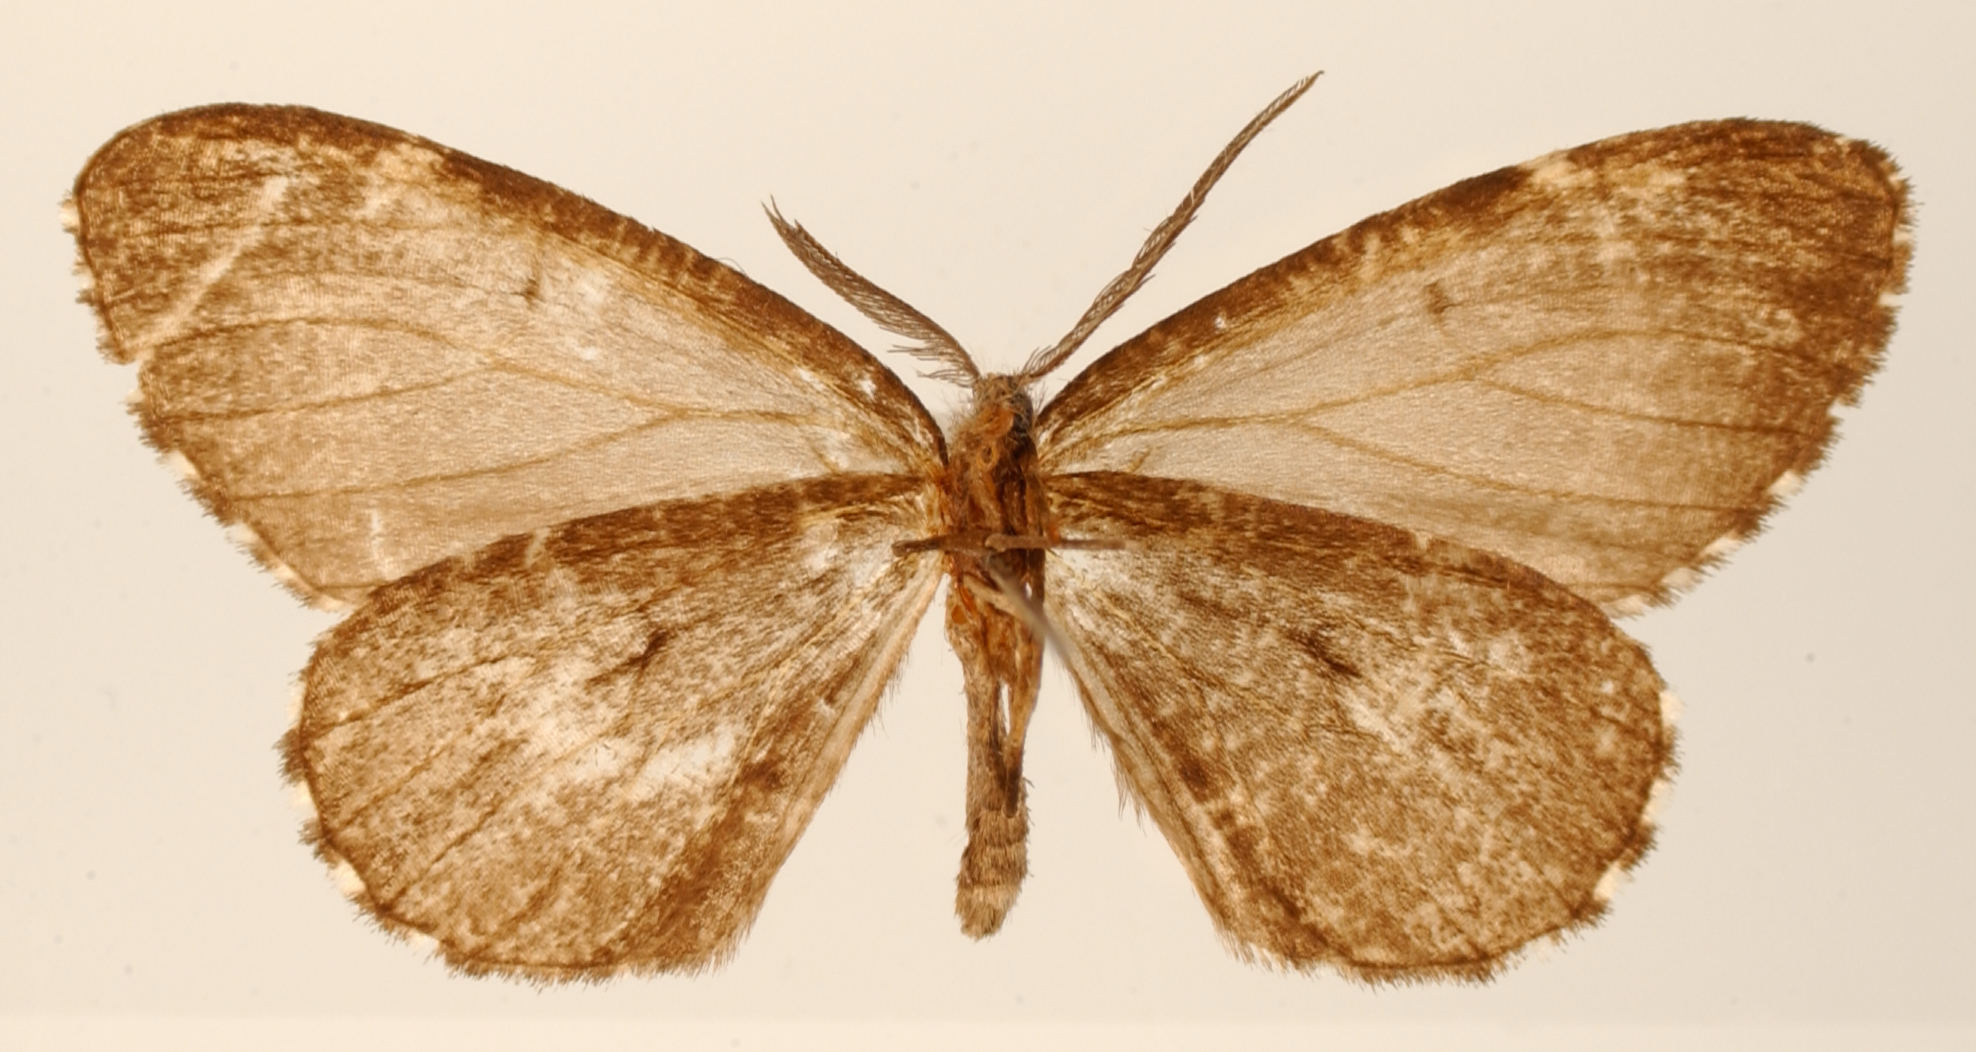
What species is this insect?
Nipteria subnigrata
